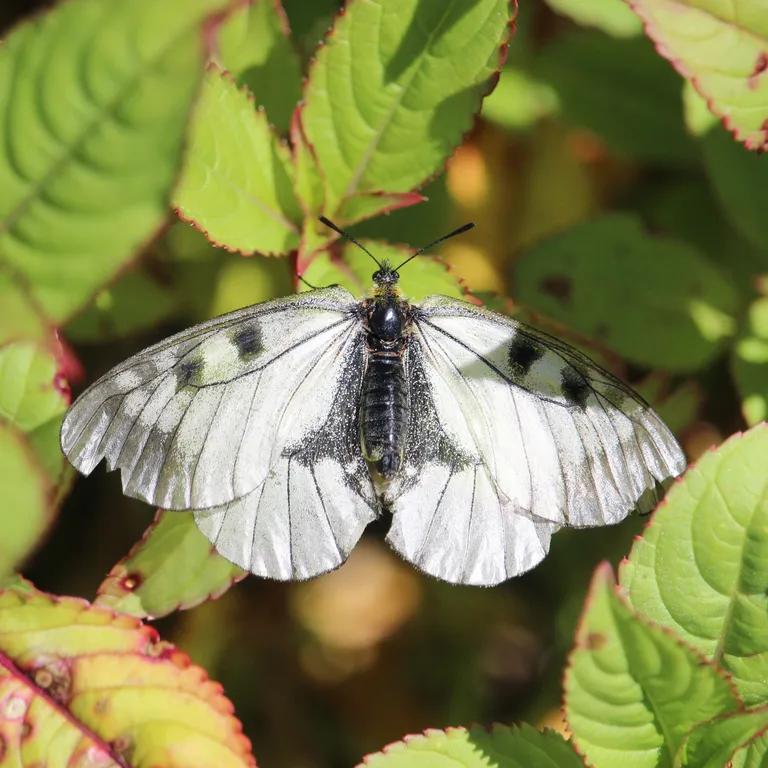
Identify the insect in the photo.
Parnassius mnemosyne
